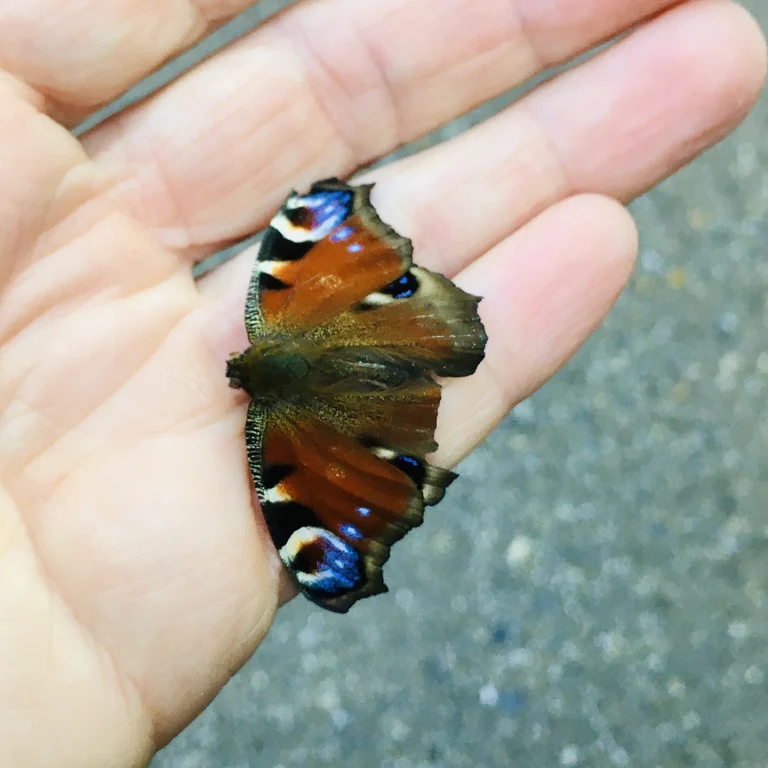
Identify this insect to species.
Aglais io
